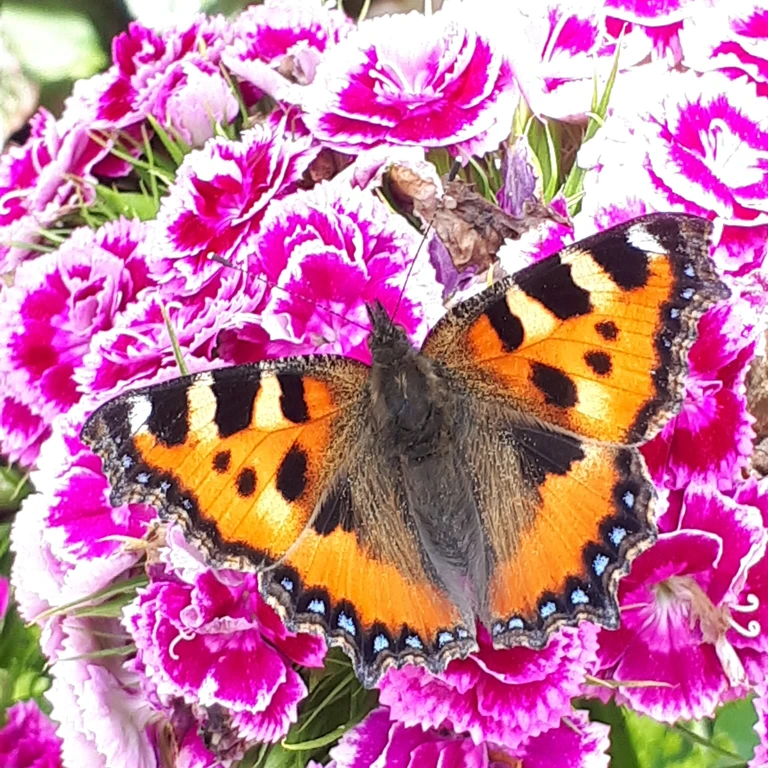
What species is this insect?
Aglais urticae
